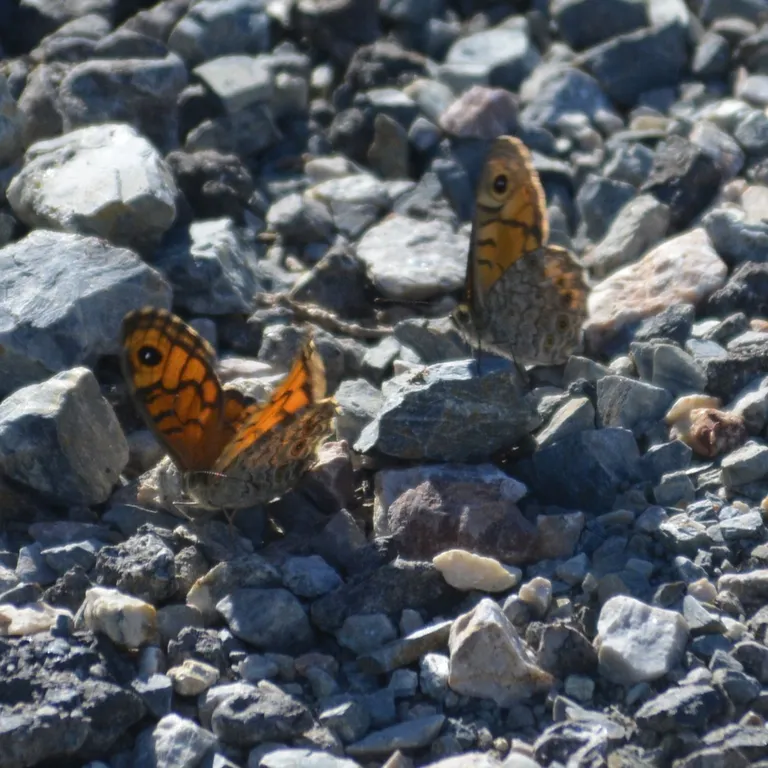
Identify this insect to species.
Lasiommata megera (also Pararge megera)
